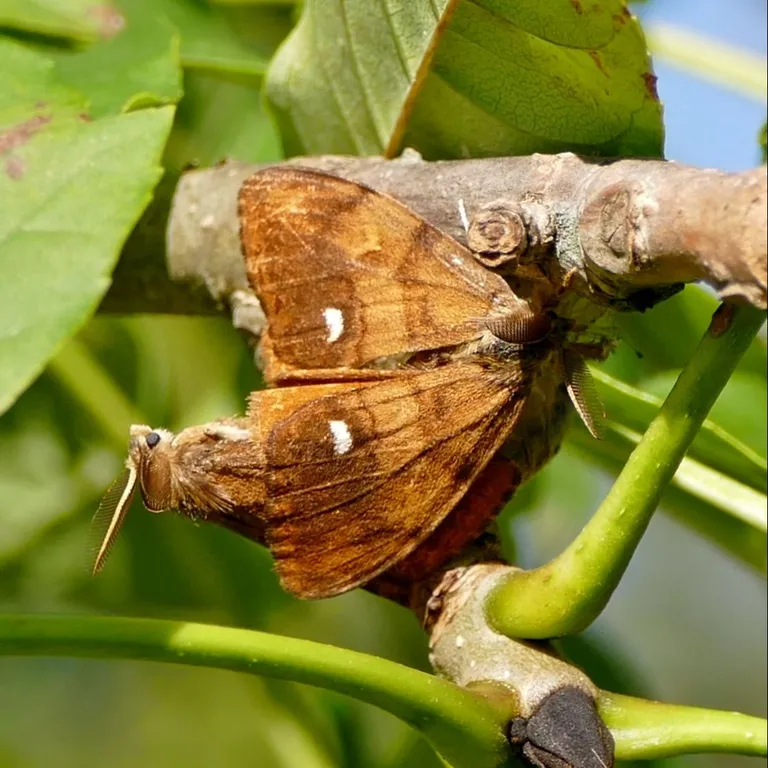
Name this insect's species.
Orgyia antiqua
